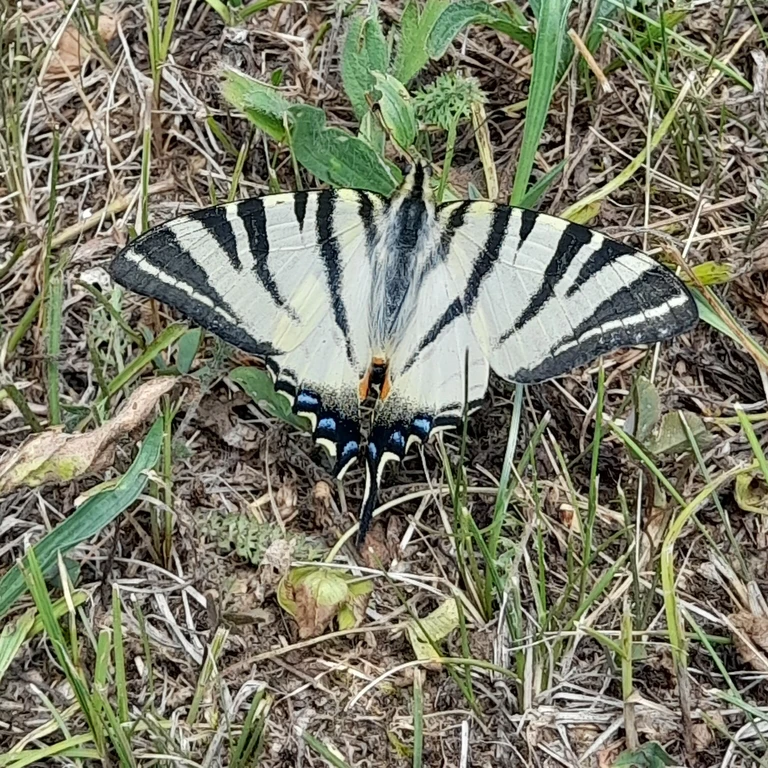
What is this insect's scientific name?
Iphiclides podalirius
